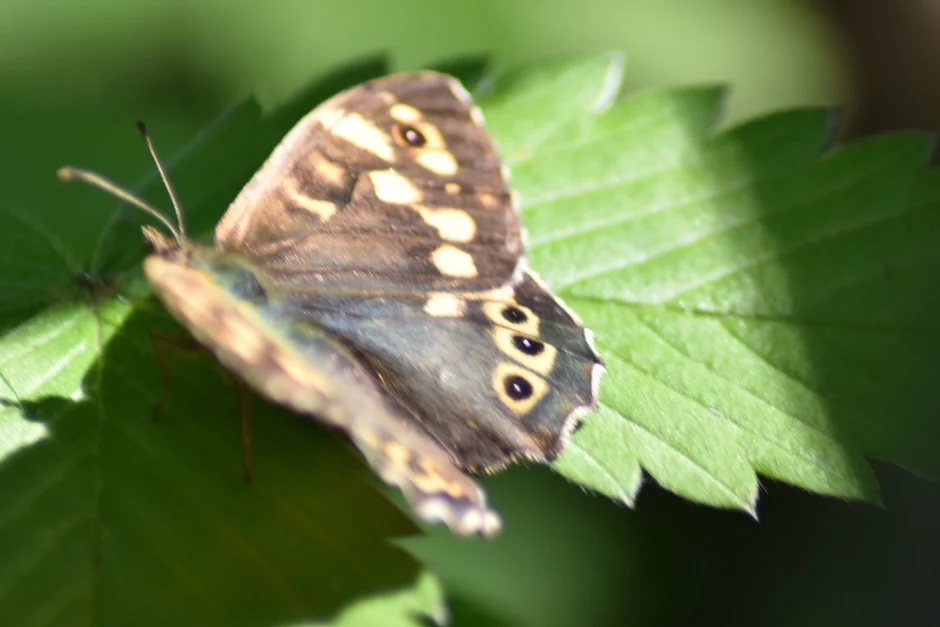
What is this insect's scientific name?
Pararge aegeria
